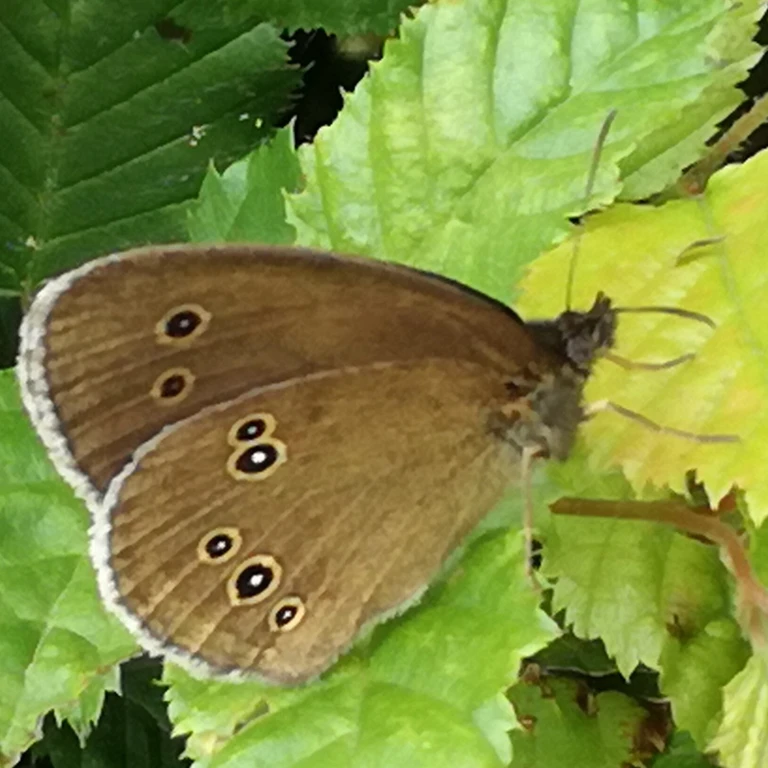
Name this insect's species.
Aphantopus hyperantus
